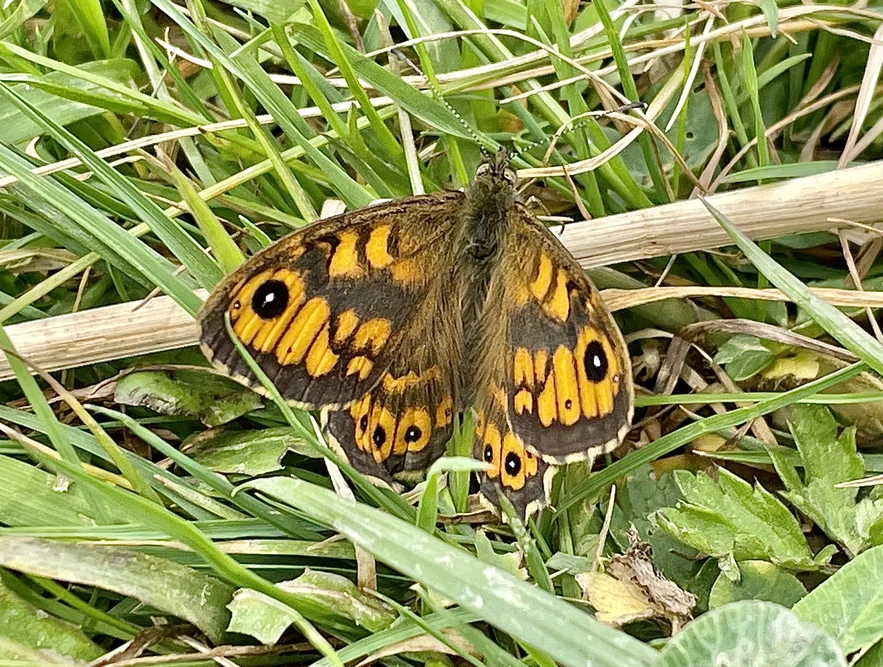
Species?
Lasiommata megera (also Pararge megera)
